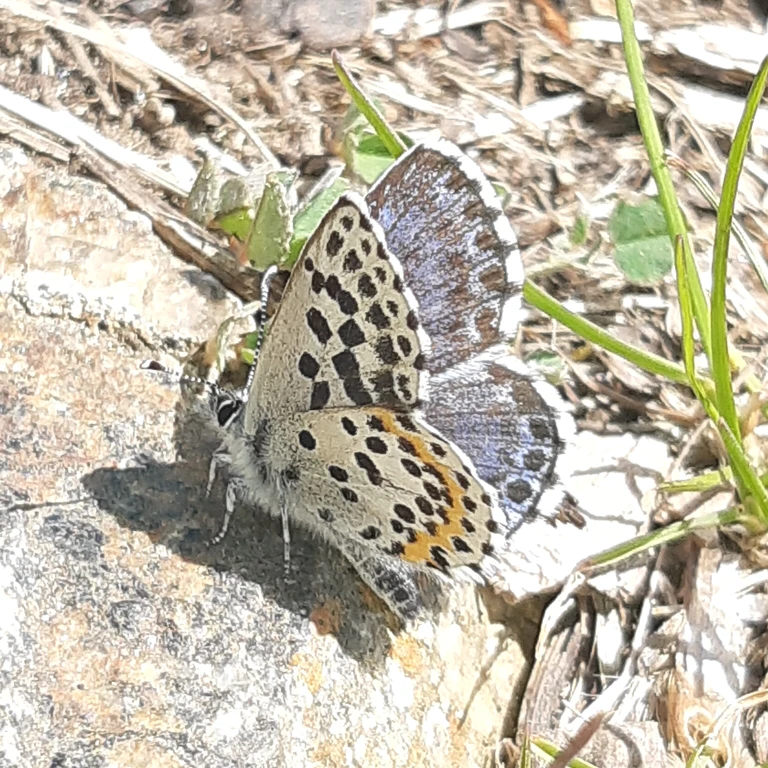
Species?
Scolitantides orion
